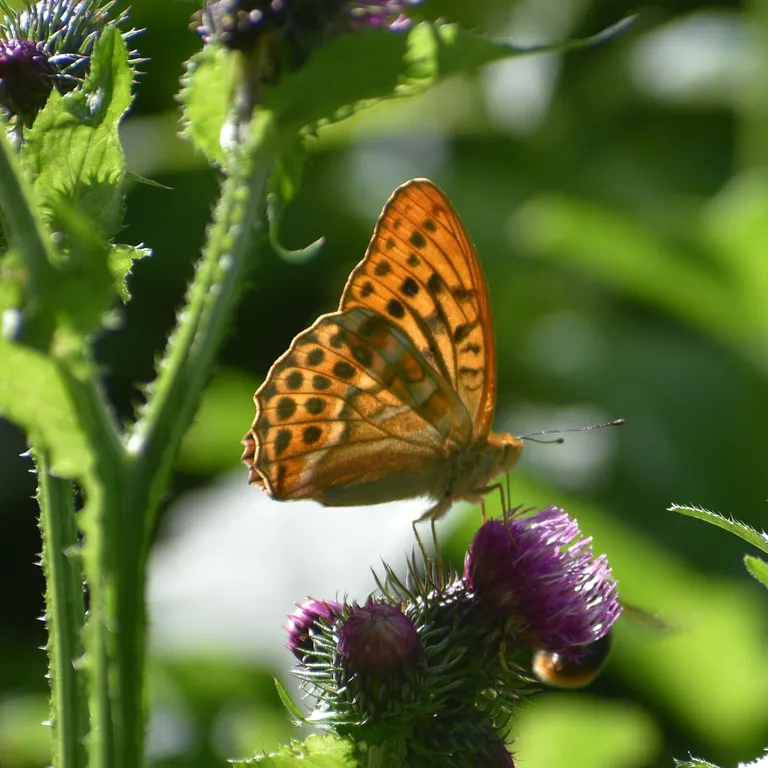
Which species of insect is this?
Argynnis paphia
